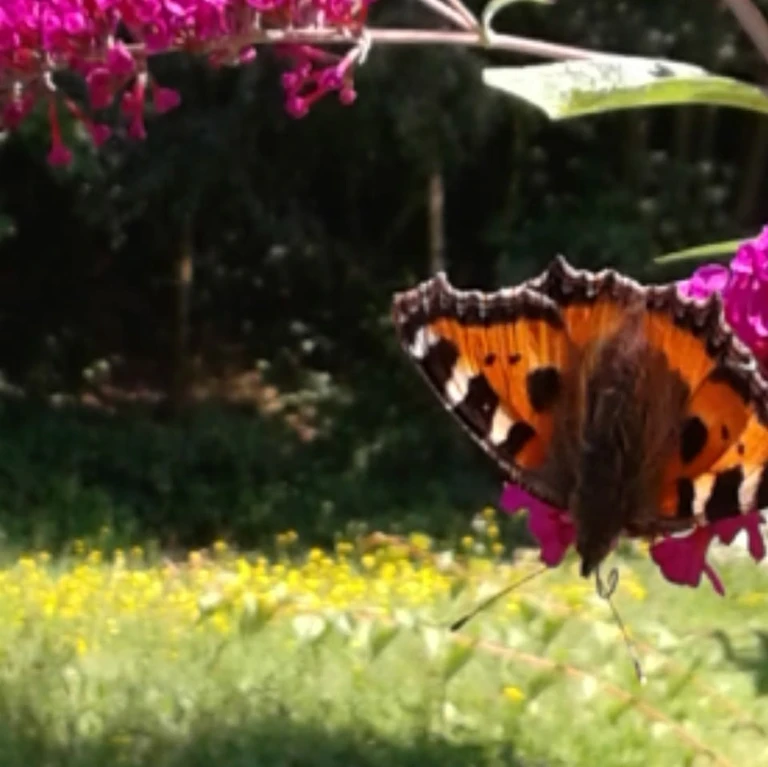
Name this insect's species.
Aglais urticae
